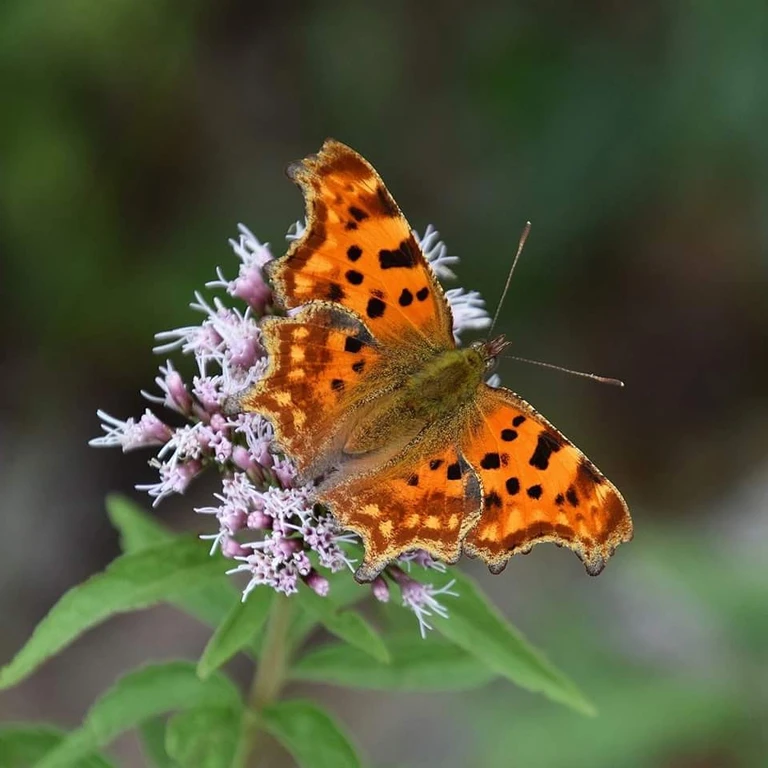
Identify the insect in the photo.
Polygonia c-album
